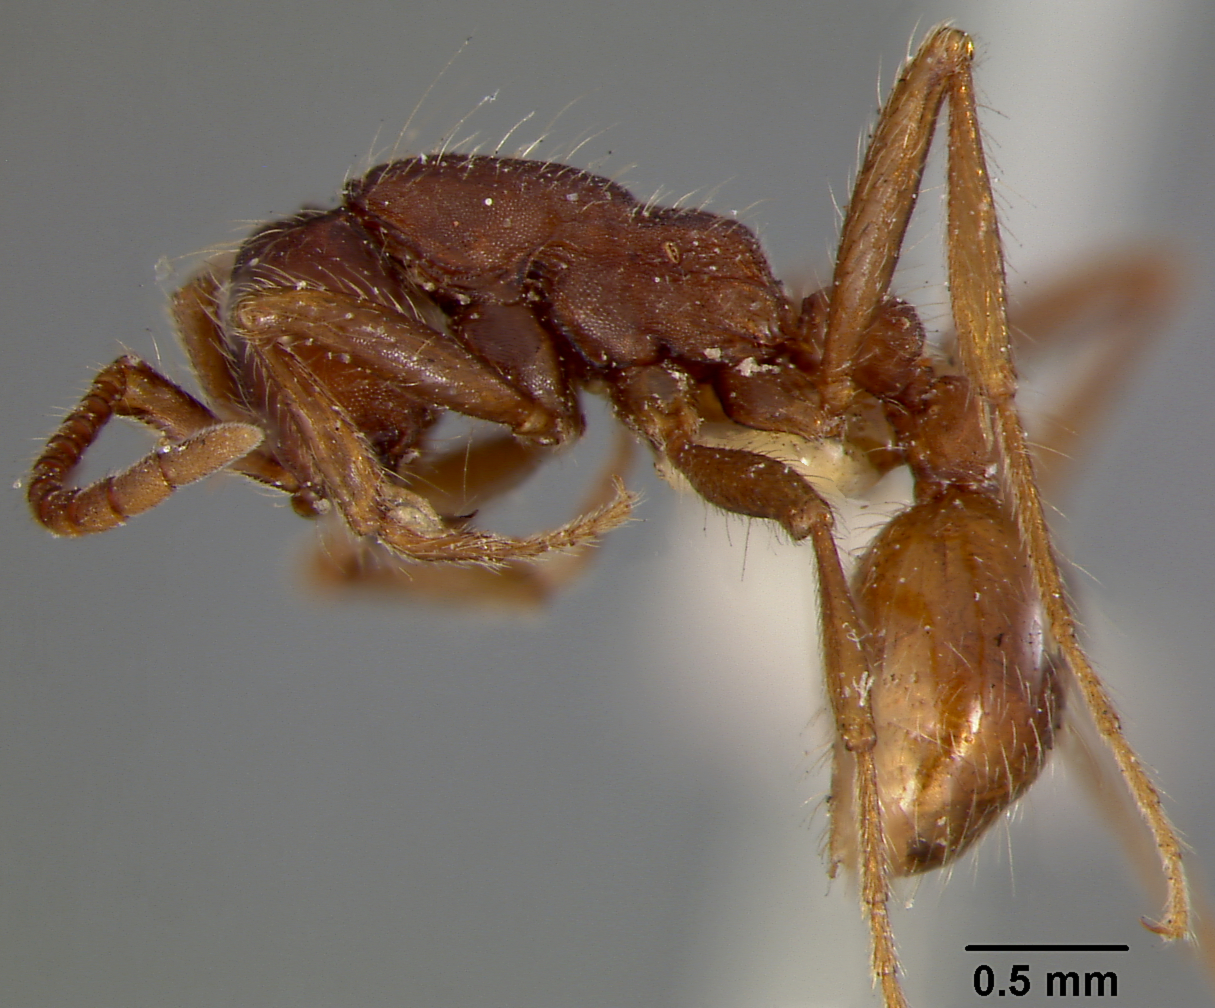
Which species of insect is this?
Eciton schmitti
